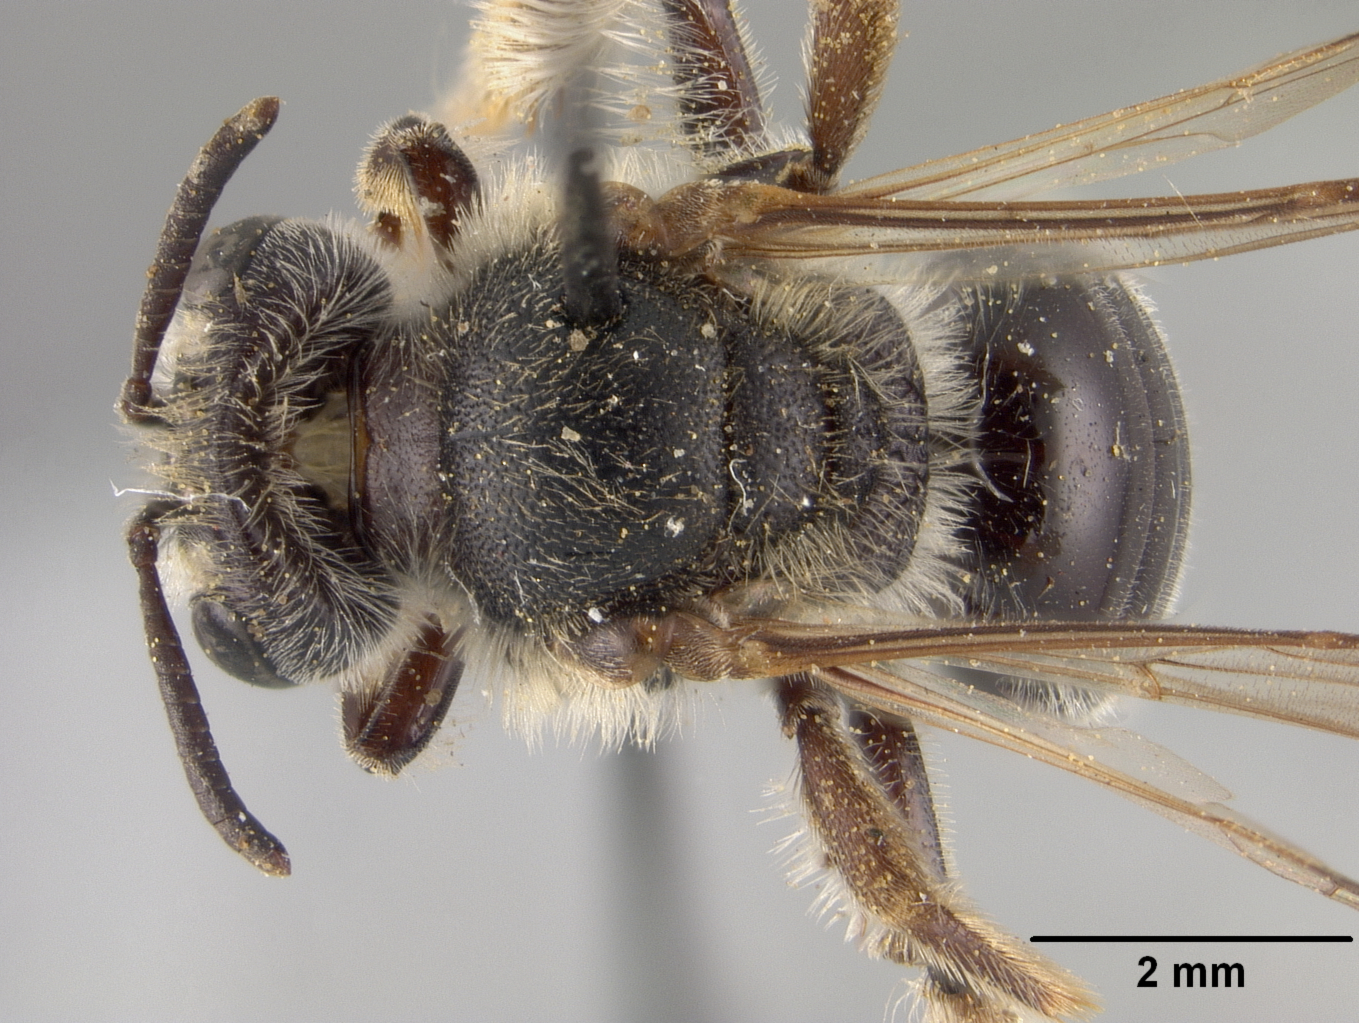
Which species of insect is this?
Andrena atlantica
